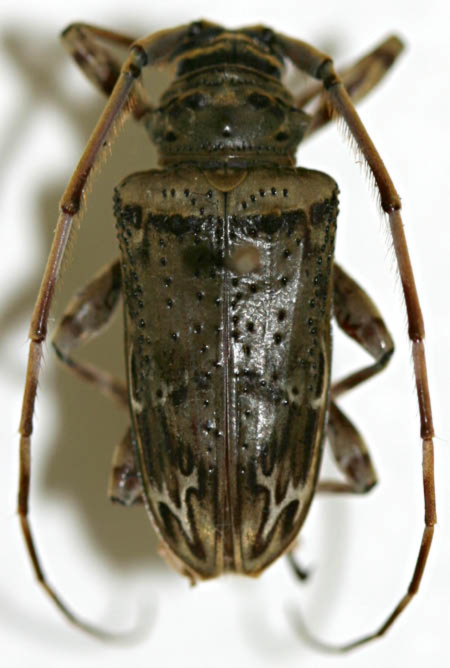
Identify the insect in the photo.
Oreodera mimetica
